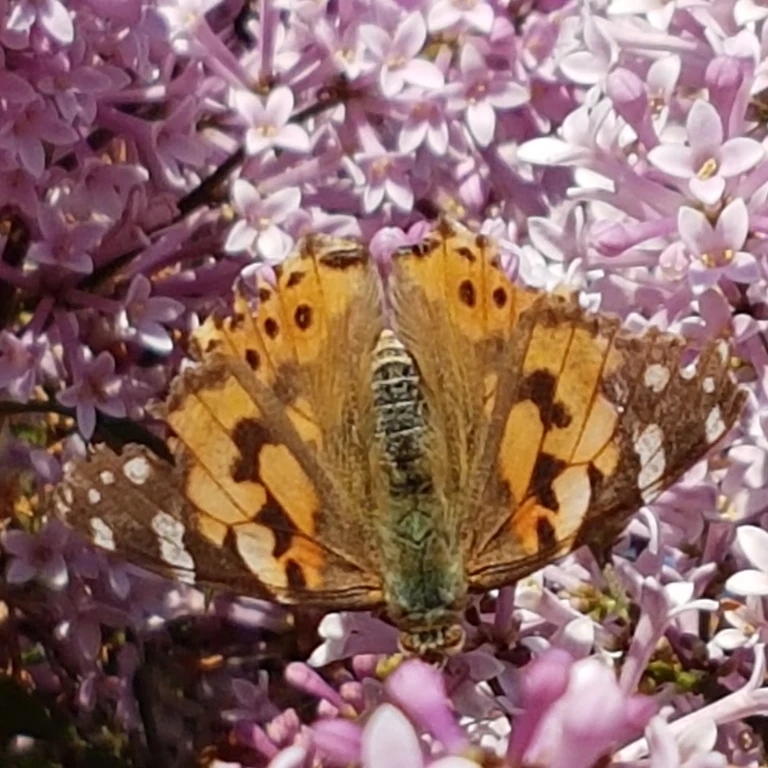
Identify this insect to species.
Vanessa cardui
